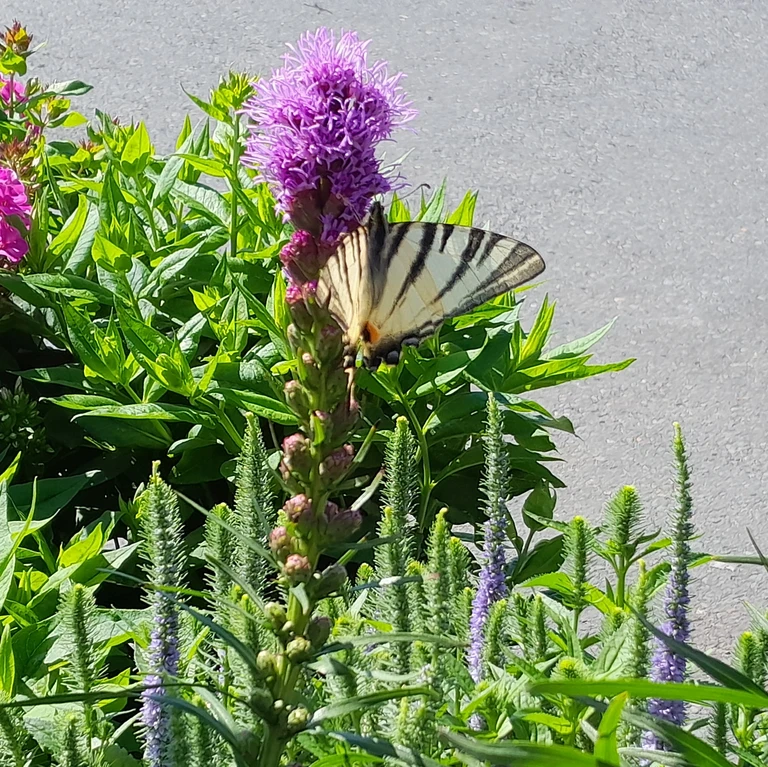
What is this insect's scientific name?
Iphiclides podalirius
